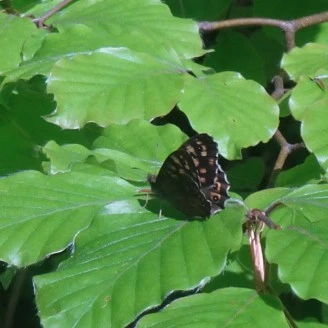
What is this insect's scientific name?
Pararge aegeria
